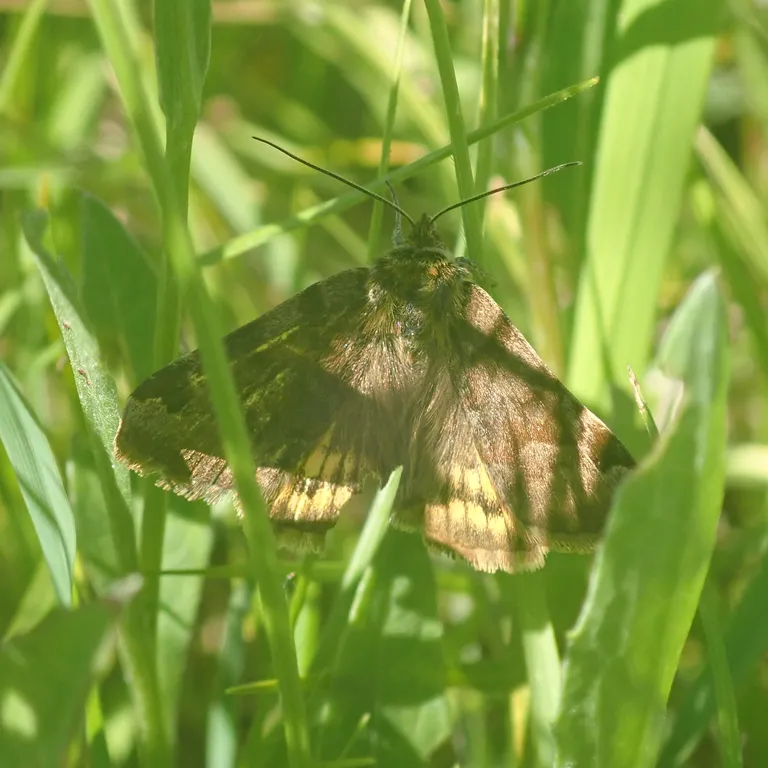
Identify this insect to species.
Euclidia glyphica
